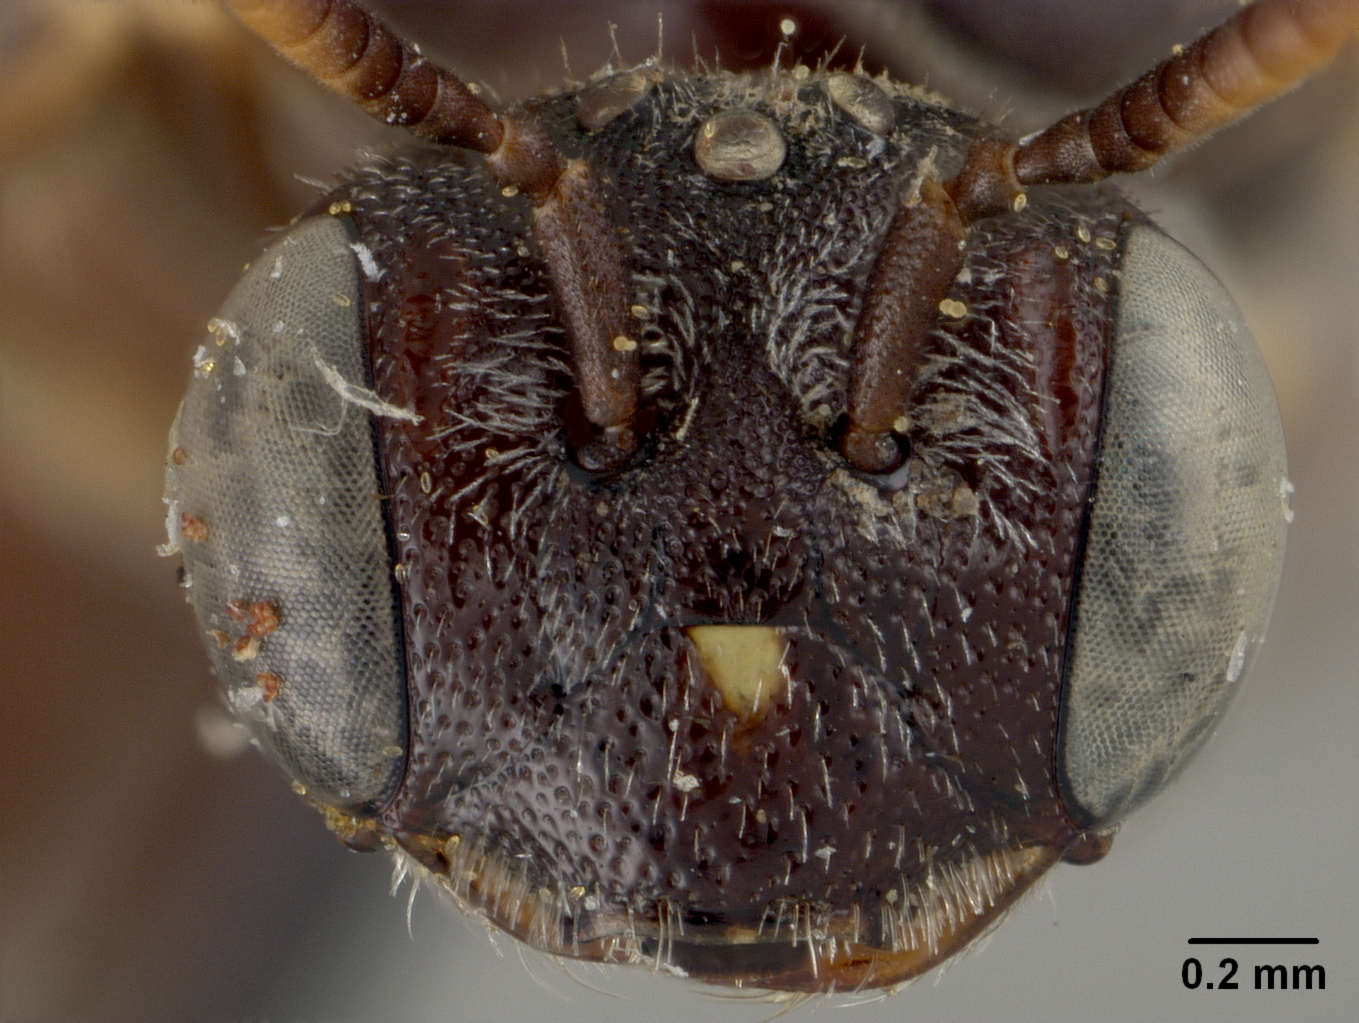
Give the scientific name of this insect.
Protandrena swenki
